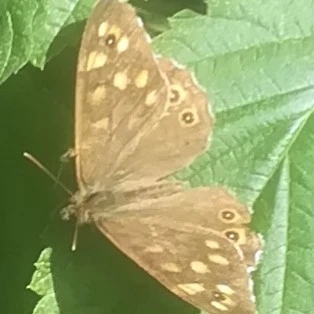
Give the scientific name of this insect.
Pararge aegeria
